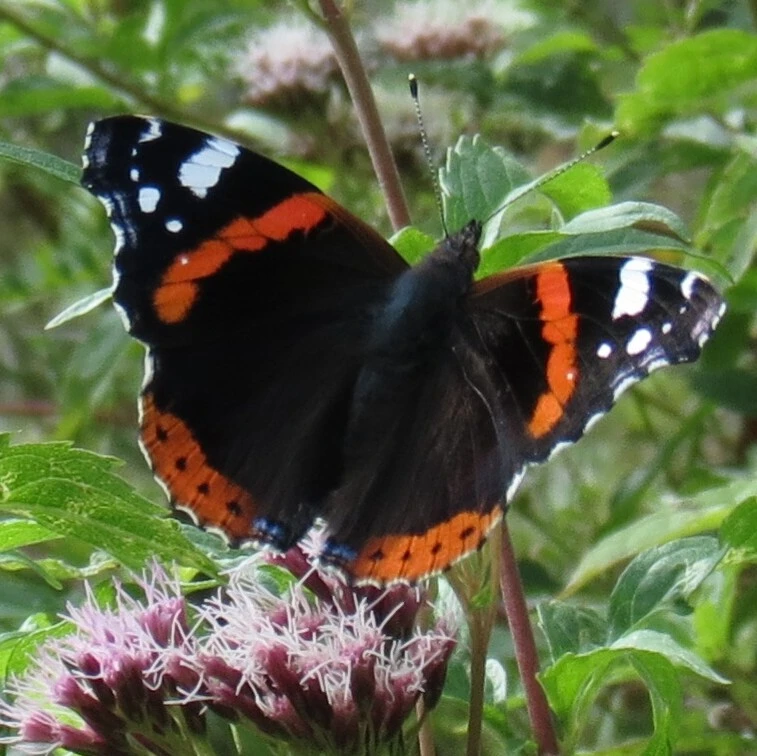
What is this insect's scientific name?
Vanessa atalanta
